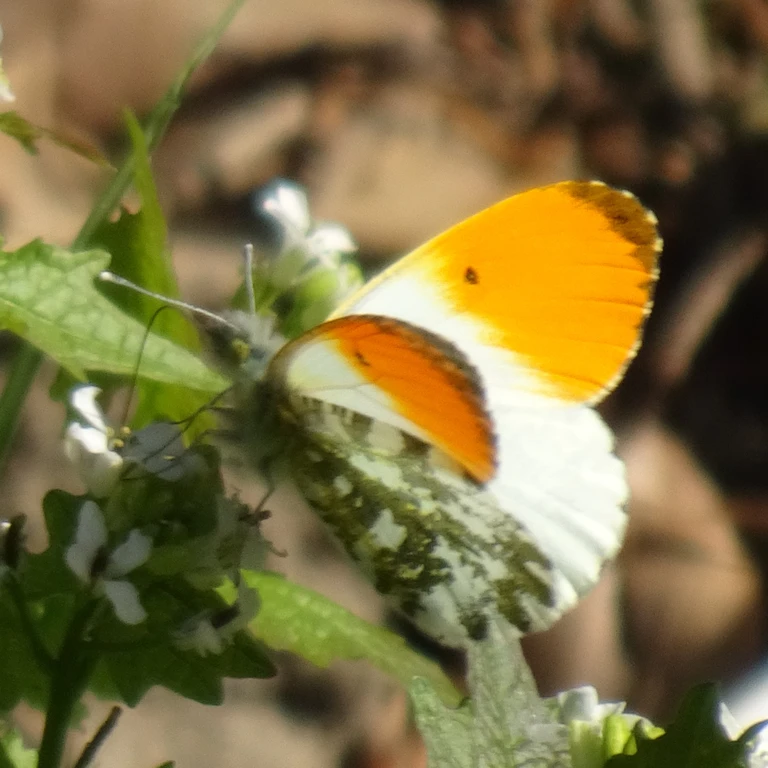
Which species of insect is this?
Anthocharis cardamines
